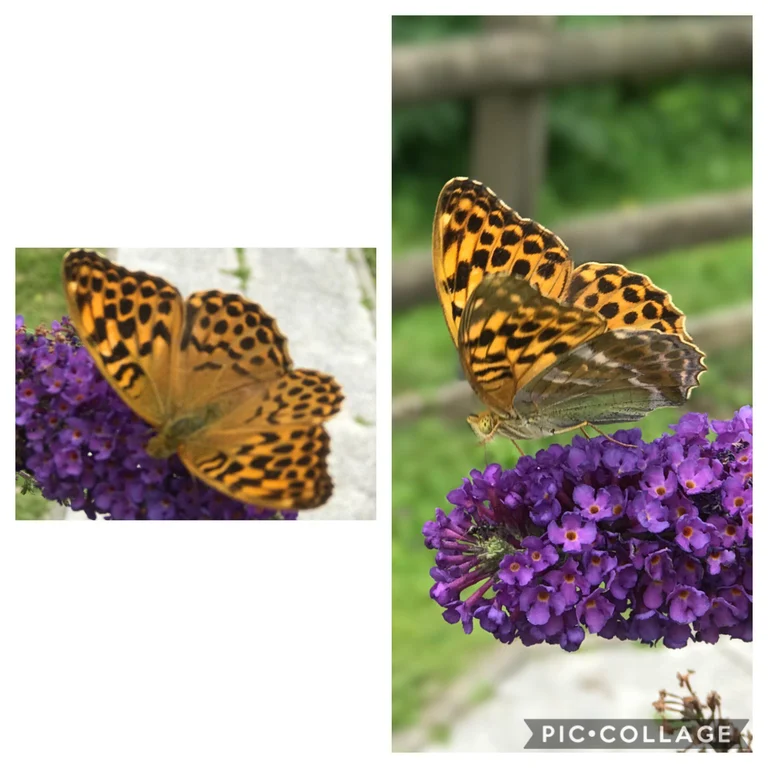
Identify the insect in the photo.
Argynnis paphia
